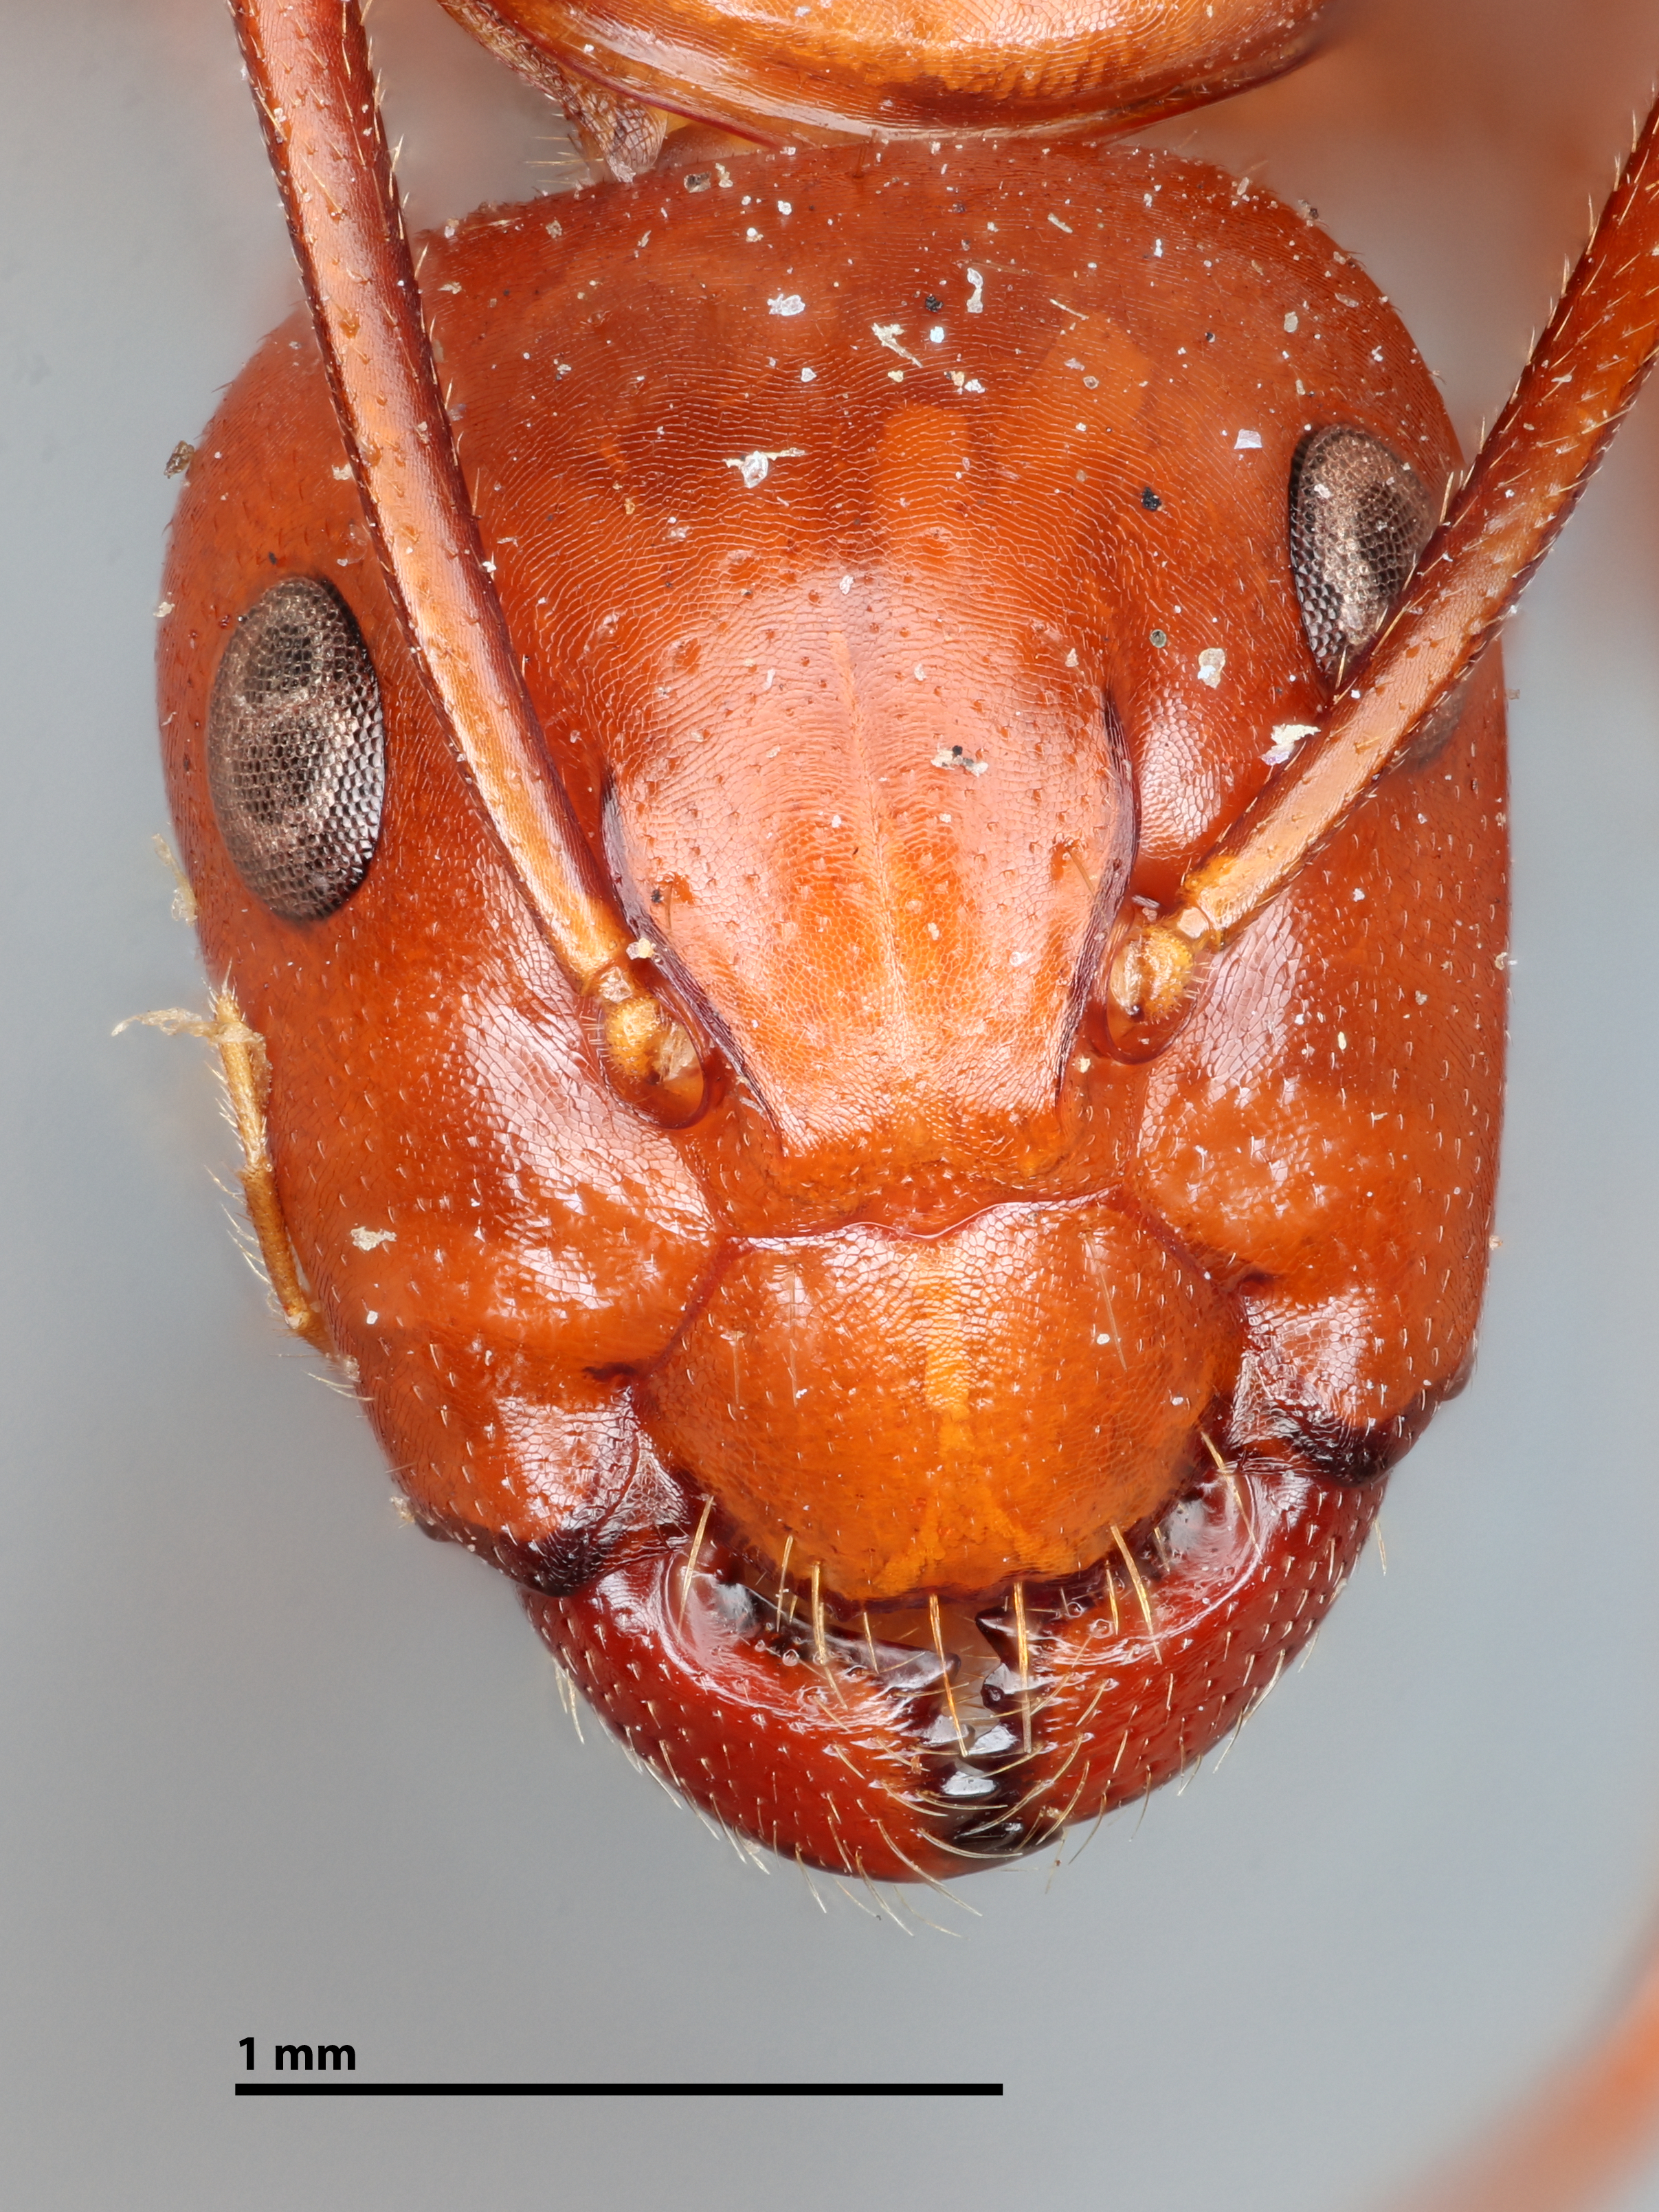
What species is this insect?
Camponotus schaefferi
